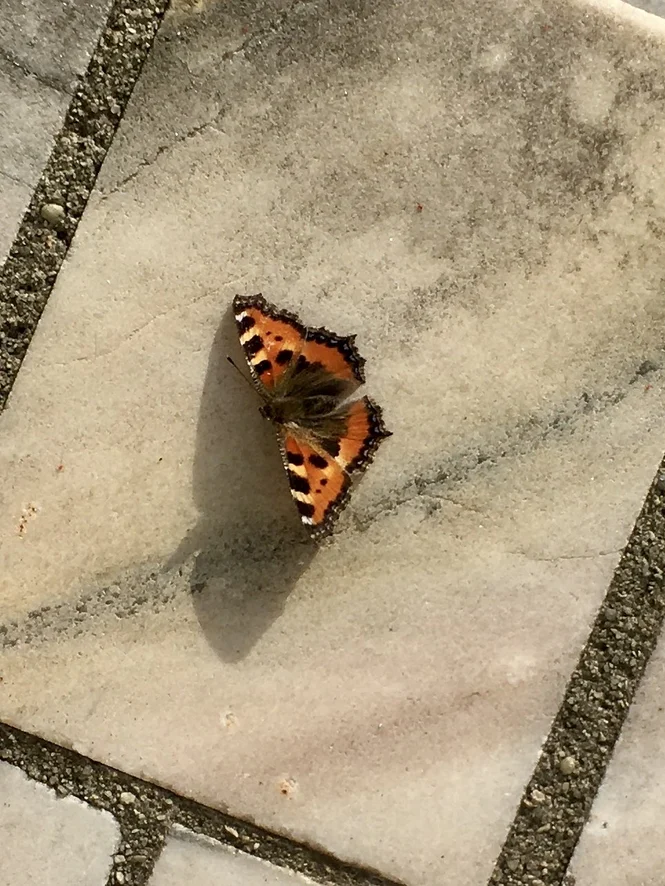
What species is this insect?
Aglais urticae
